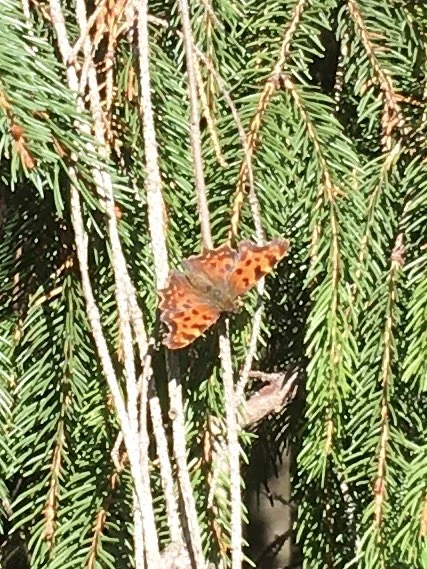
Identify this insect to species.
Polygonia c-album
